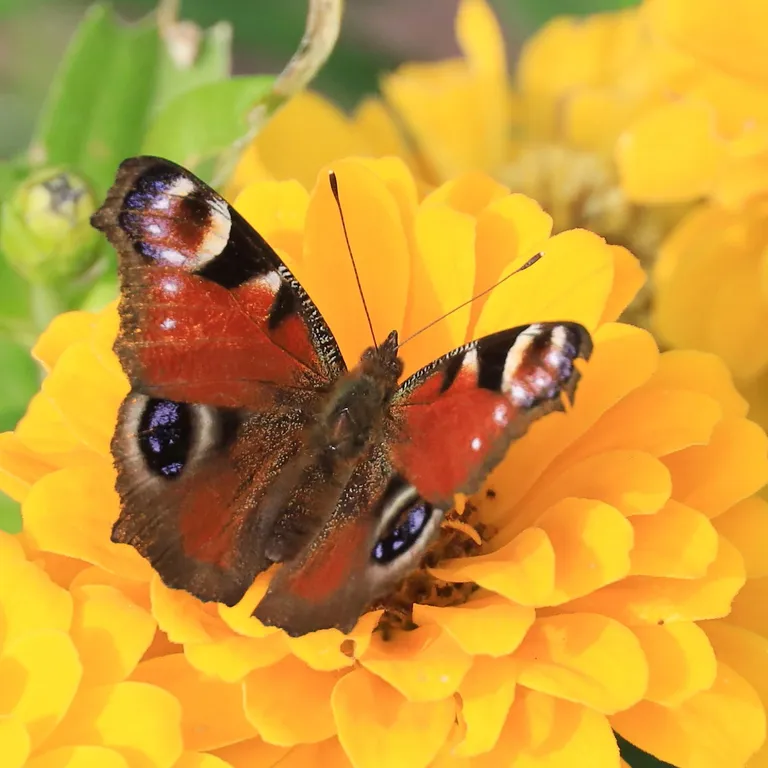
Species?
Aglais io
